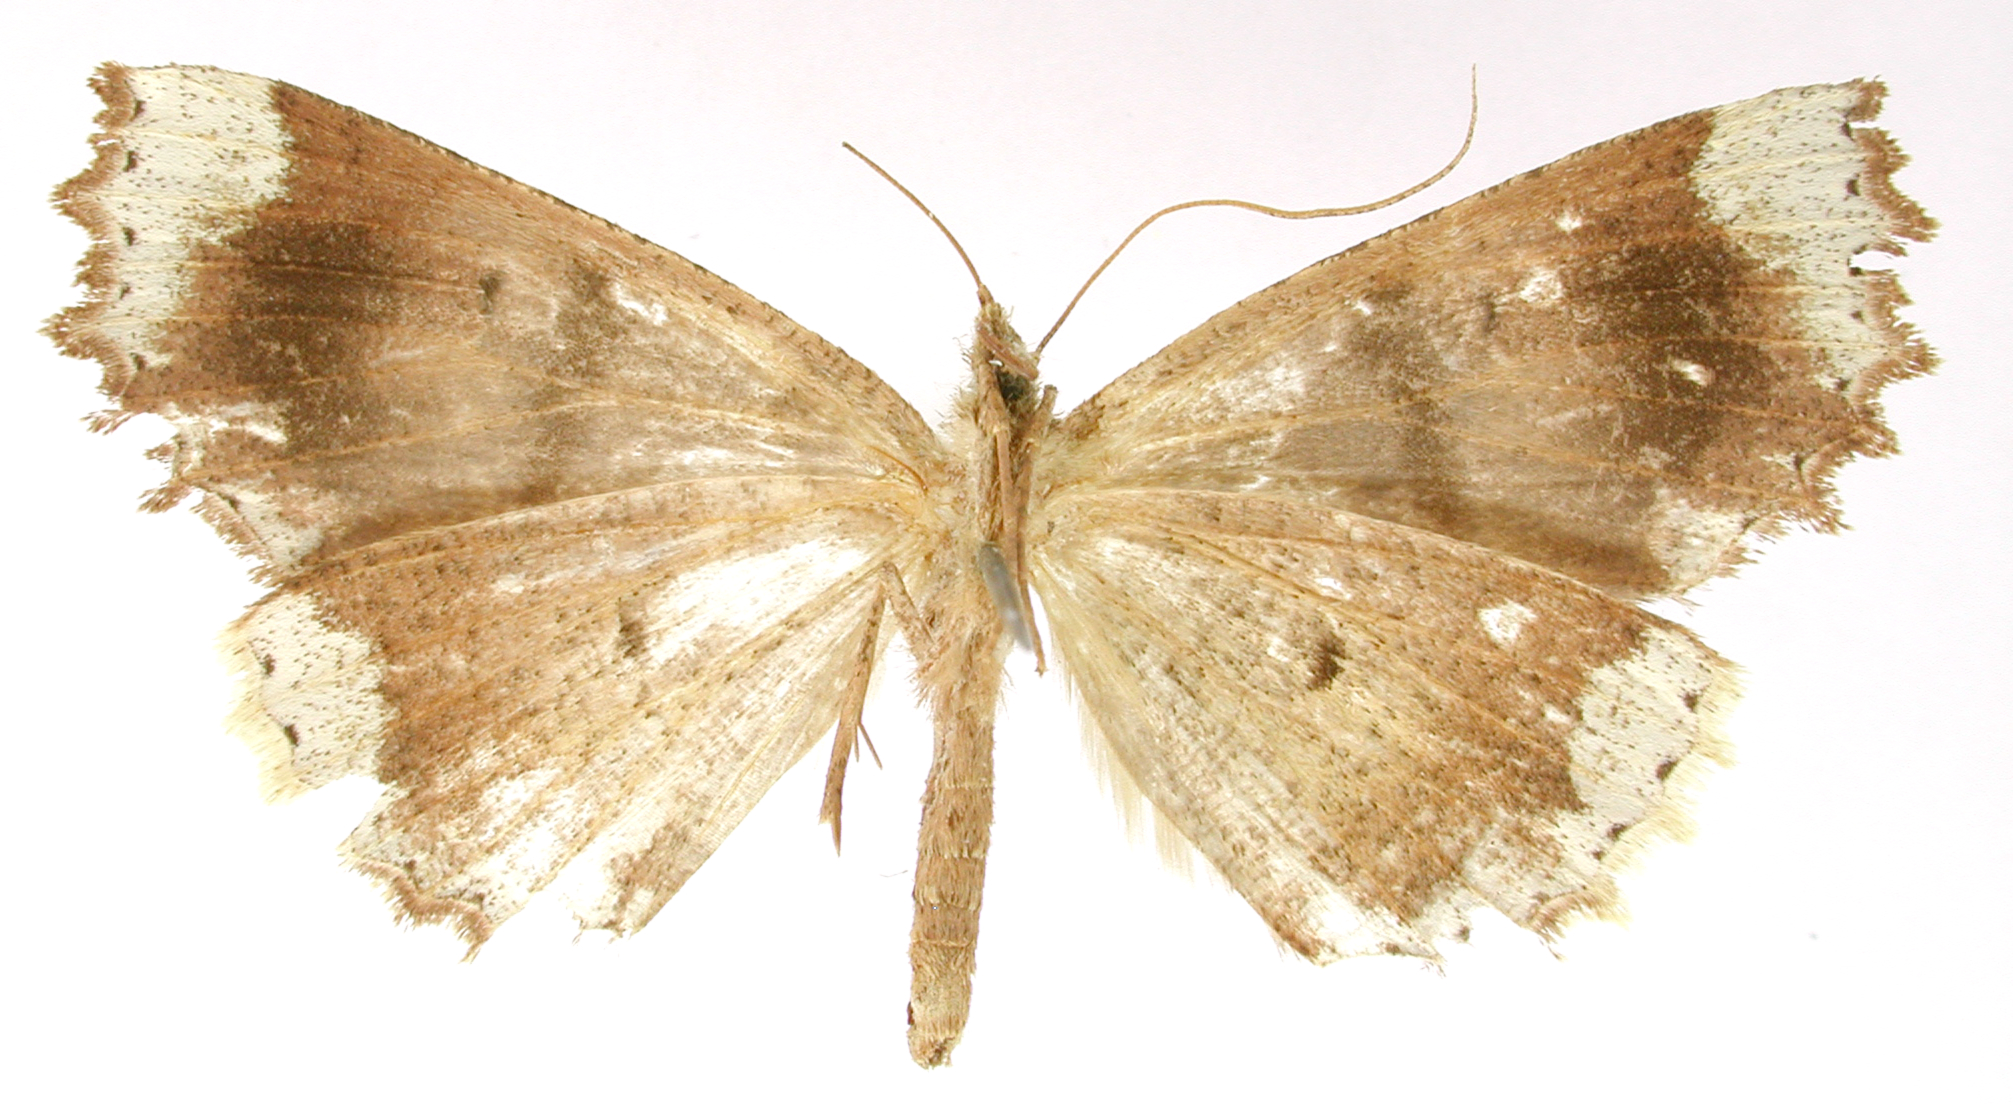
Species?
Ischnopteris albimargo
